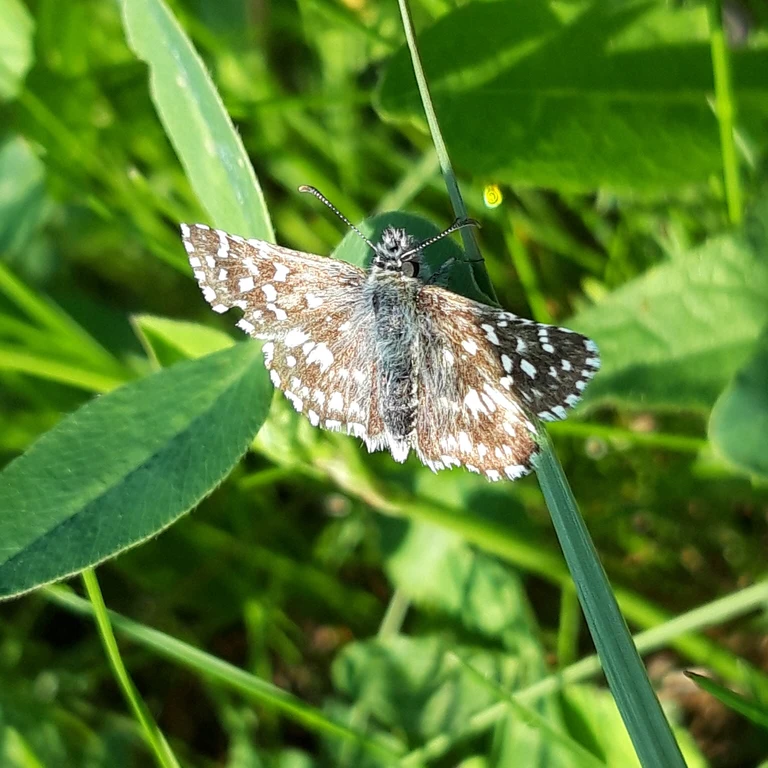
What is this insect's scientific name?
Pyrgus malvae
